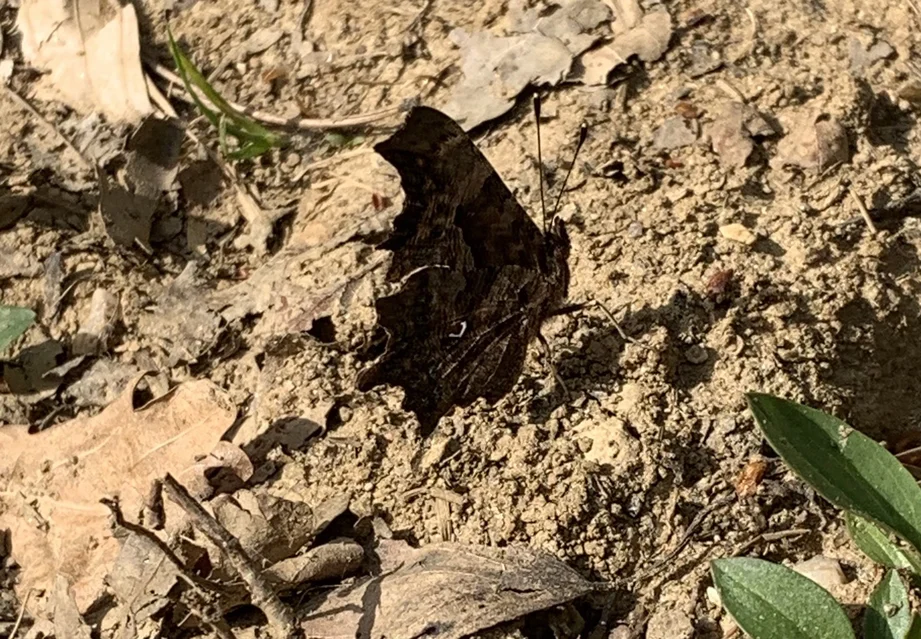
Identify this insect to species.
Polygonia c-album
